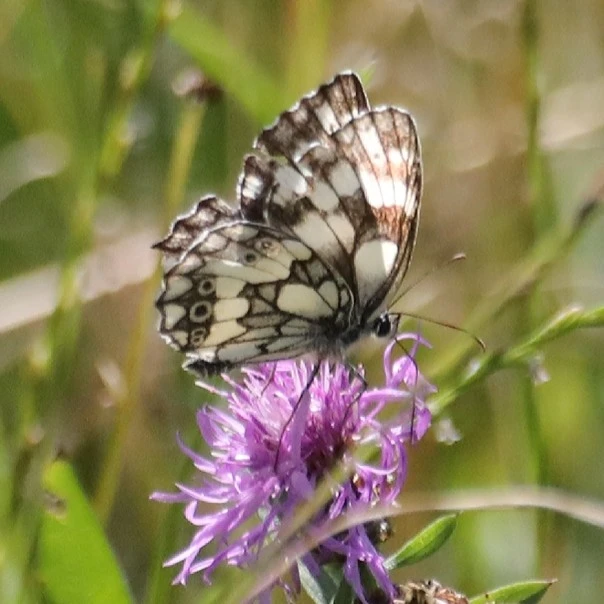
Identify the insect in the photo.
Melanargia galathea
